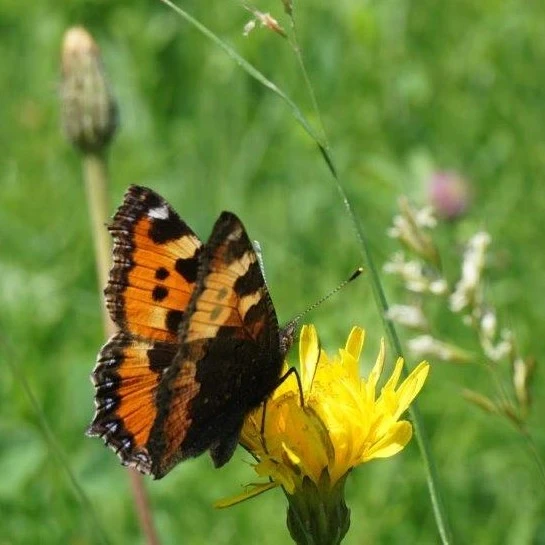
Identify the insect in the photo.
Aglais urticae
